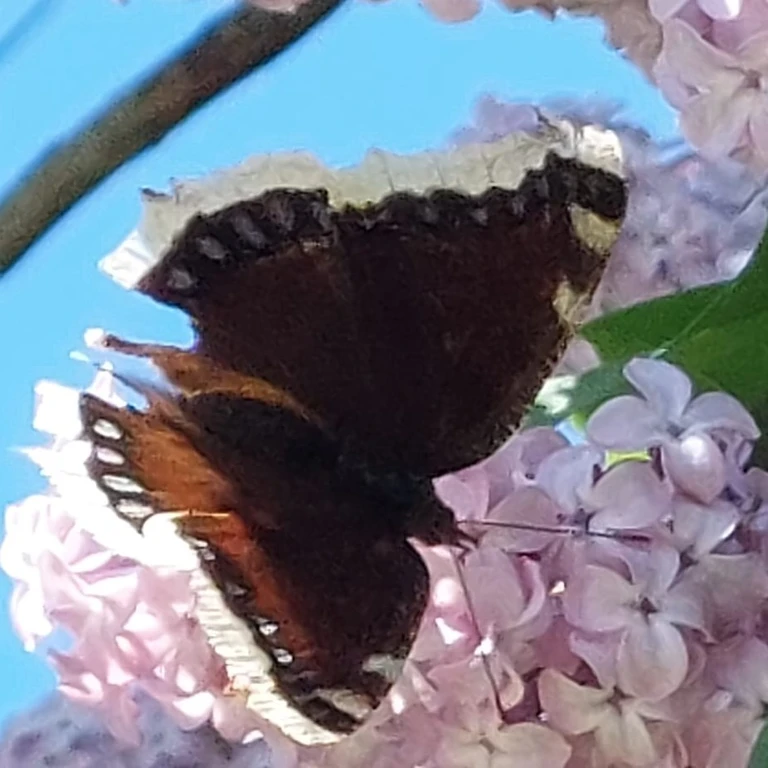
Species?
Nymphalis antiopa
